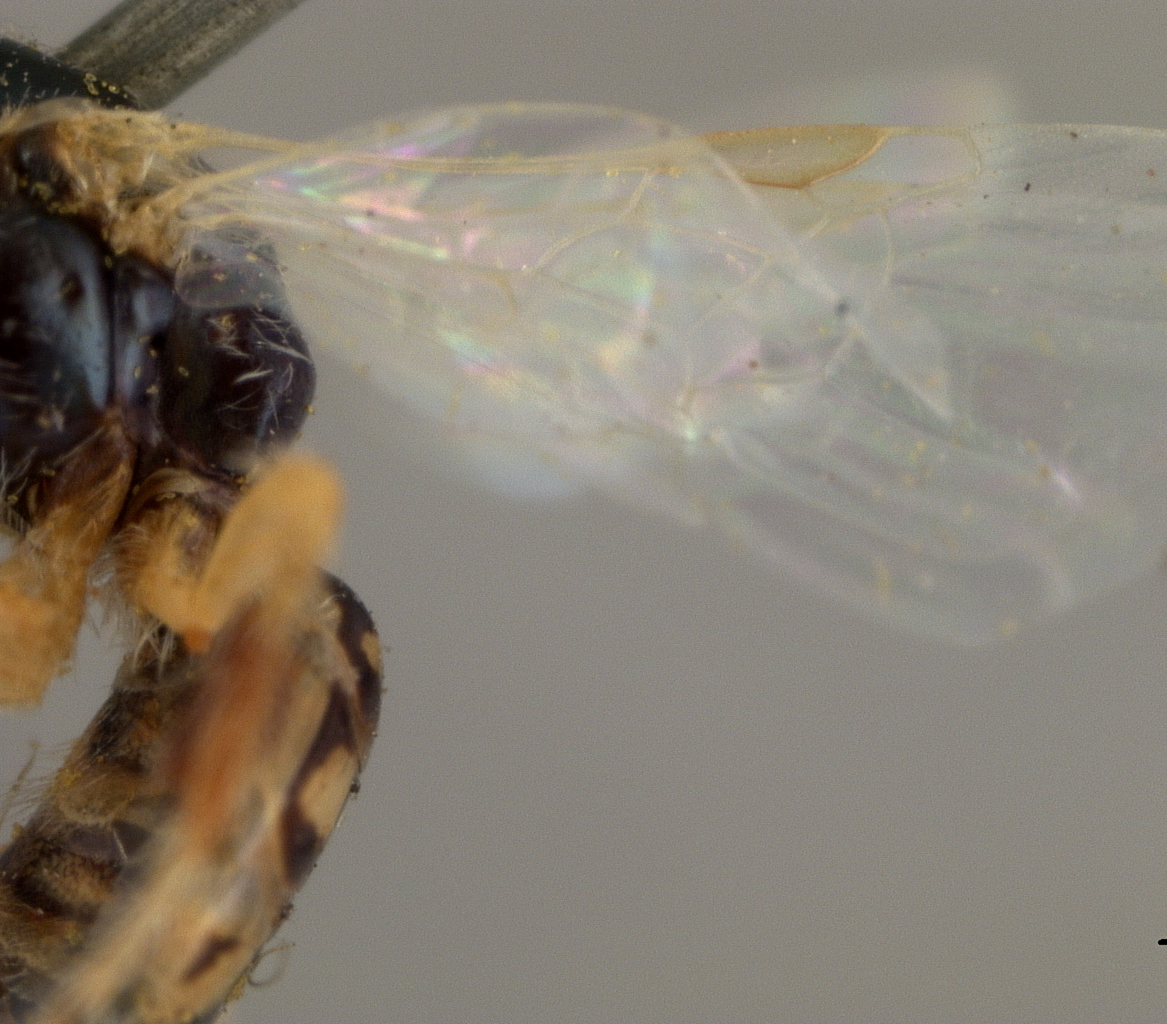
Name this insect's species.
Perdita pallidior
